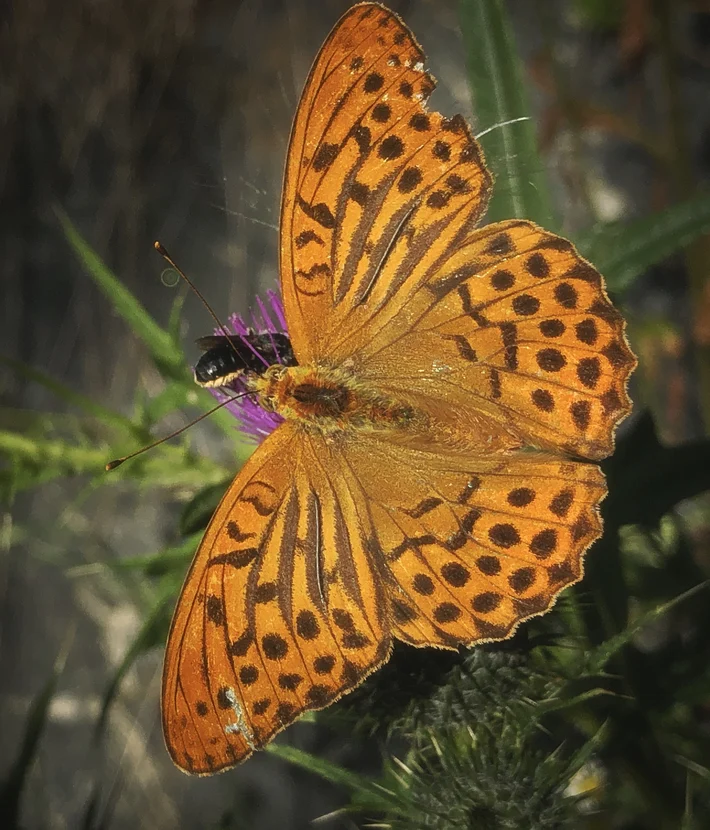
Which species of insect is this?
Argynnis paphia
